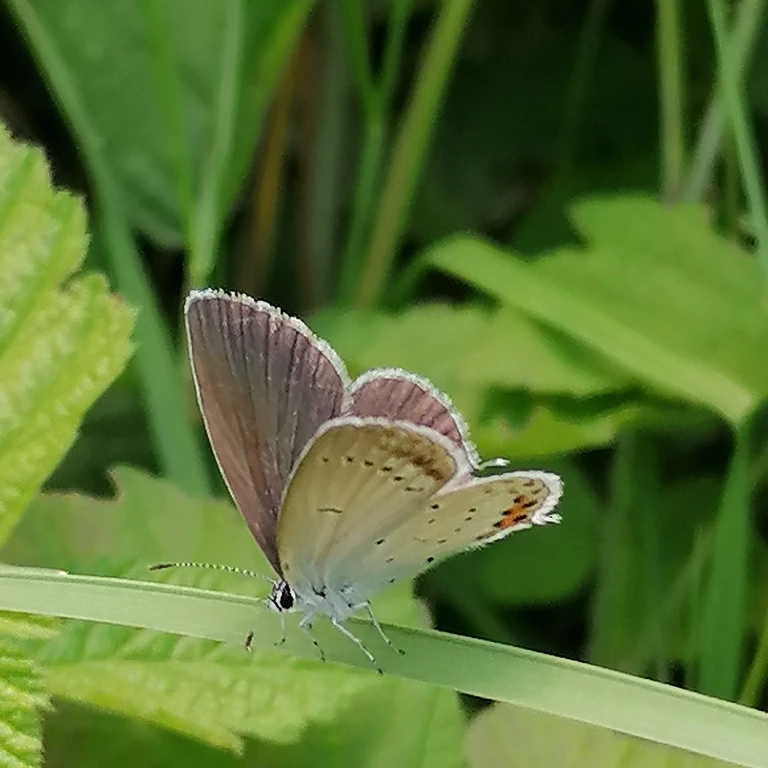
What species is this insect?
Cupido argiades (also Elkalyce argiades)
